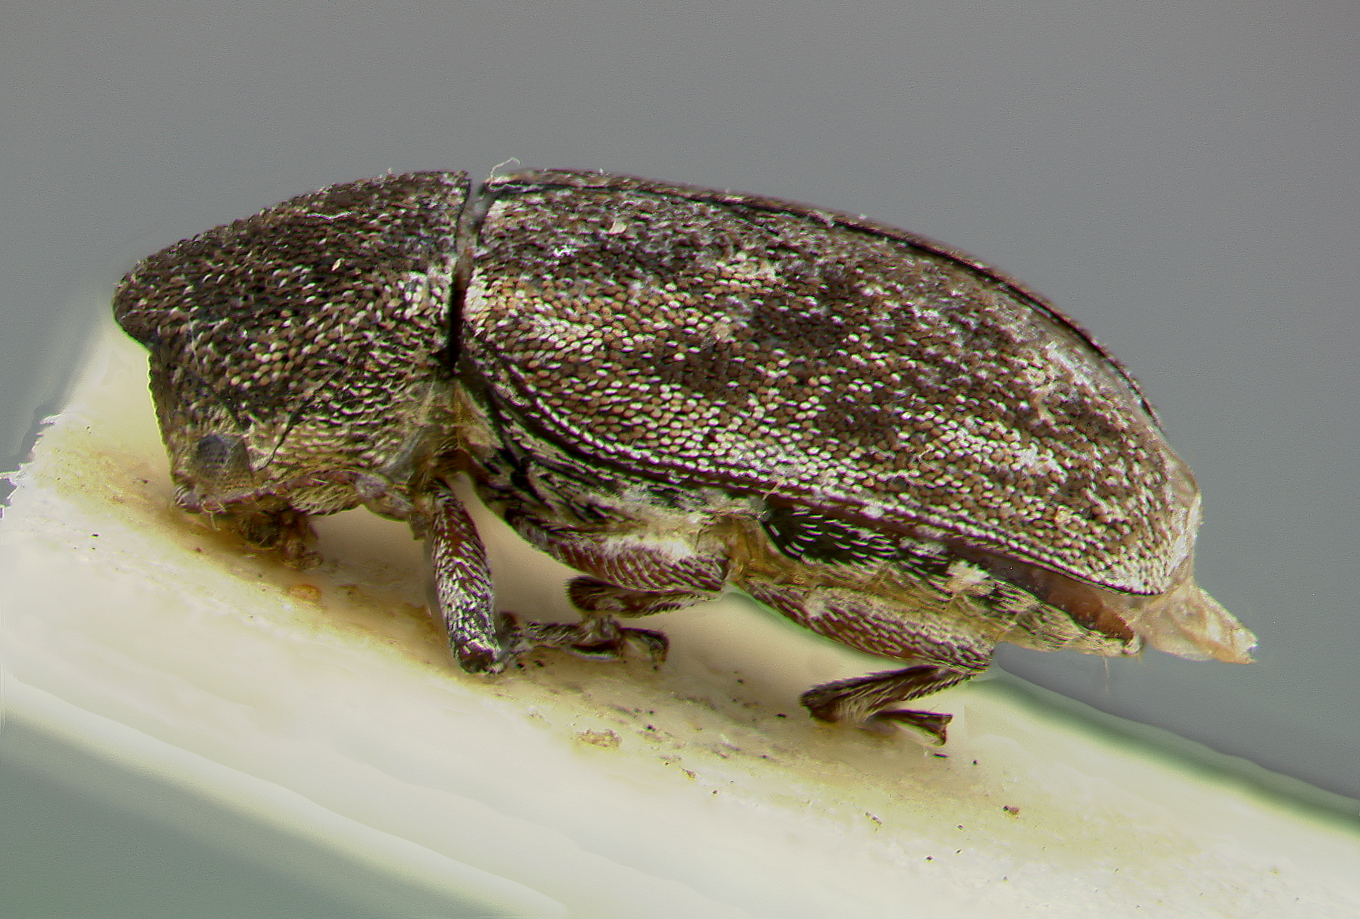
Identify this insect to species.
Myochrous calcariferus
